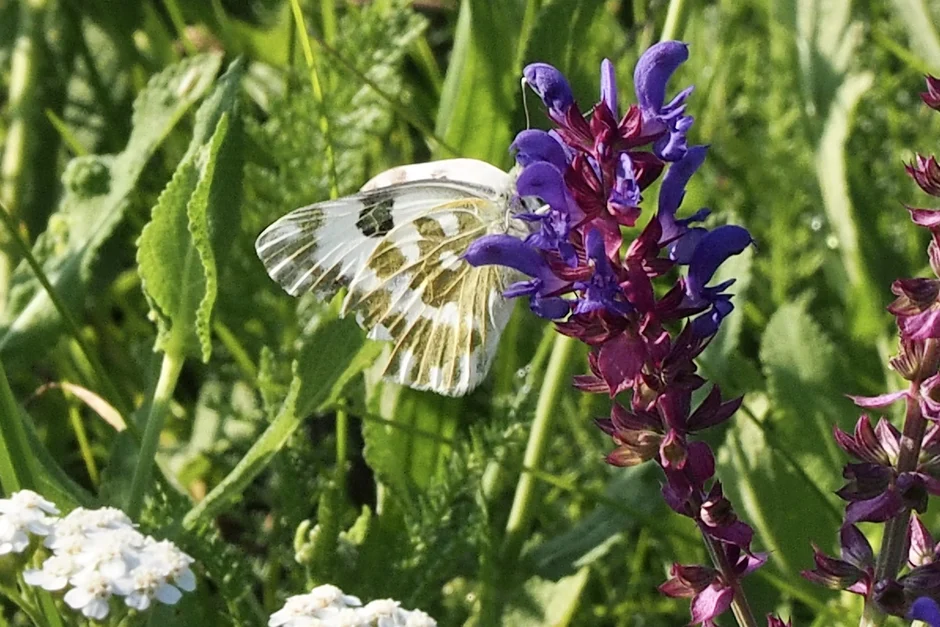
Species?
Pontia edusa
